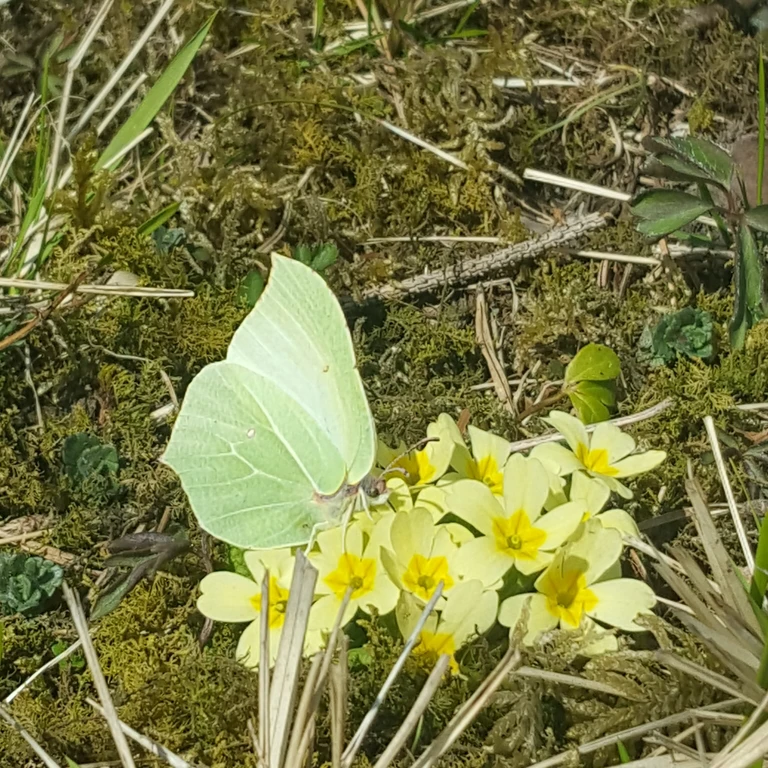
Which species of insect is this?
Gonepteryx rhamni
